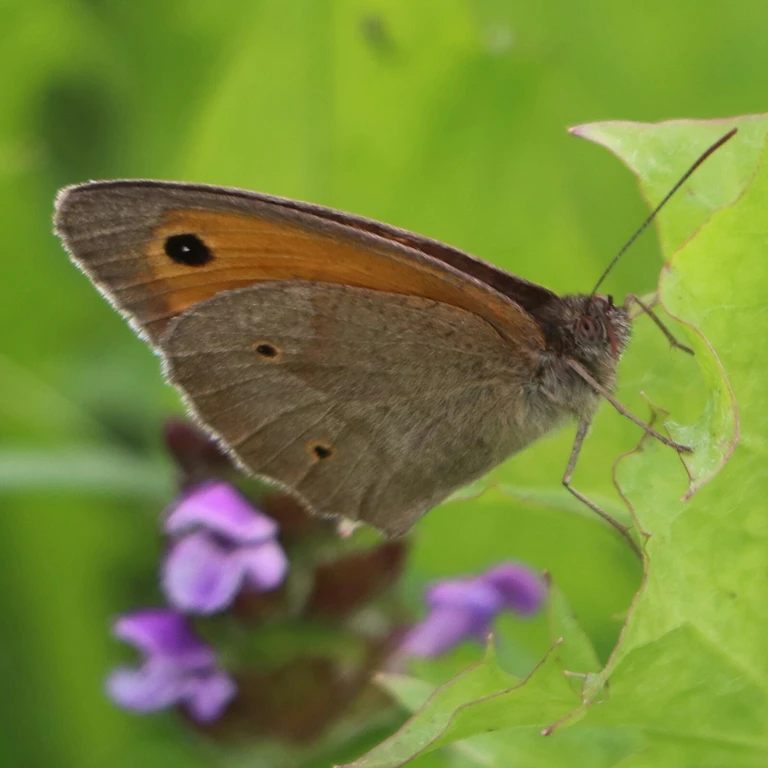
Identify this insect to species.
Maniola jurtina
